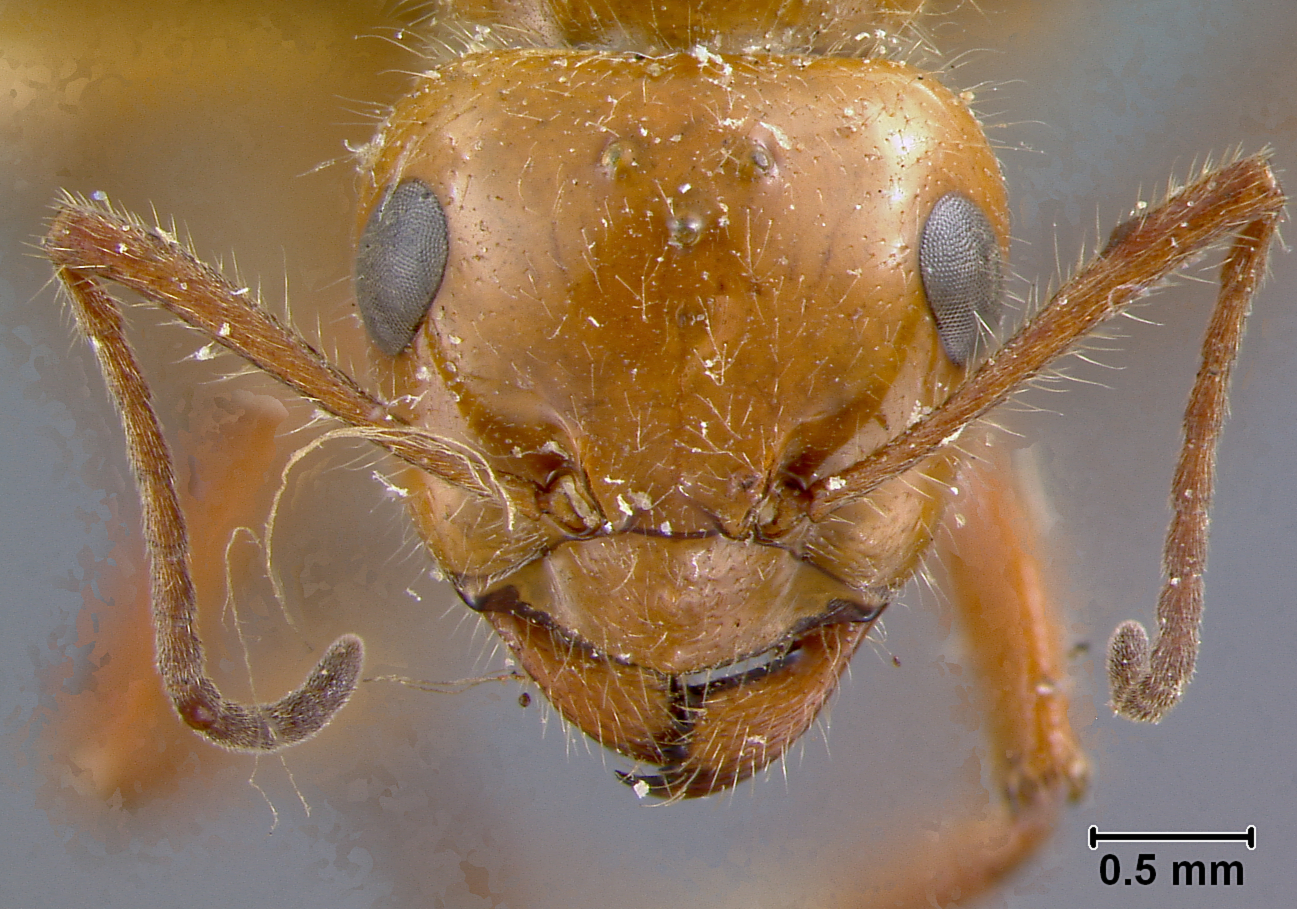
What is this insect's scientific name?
Formica oreas
